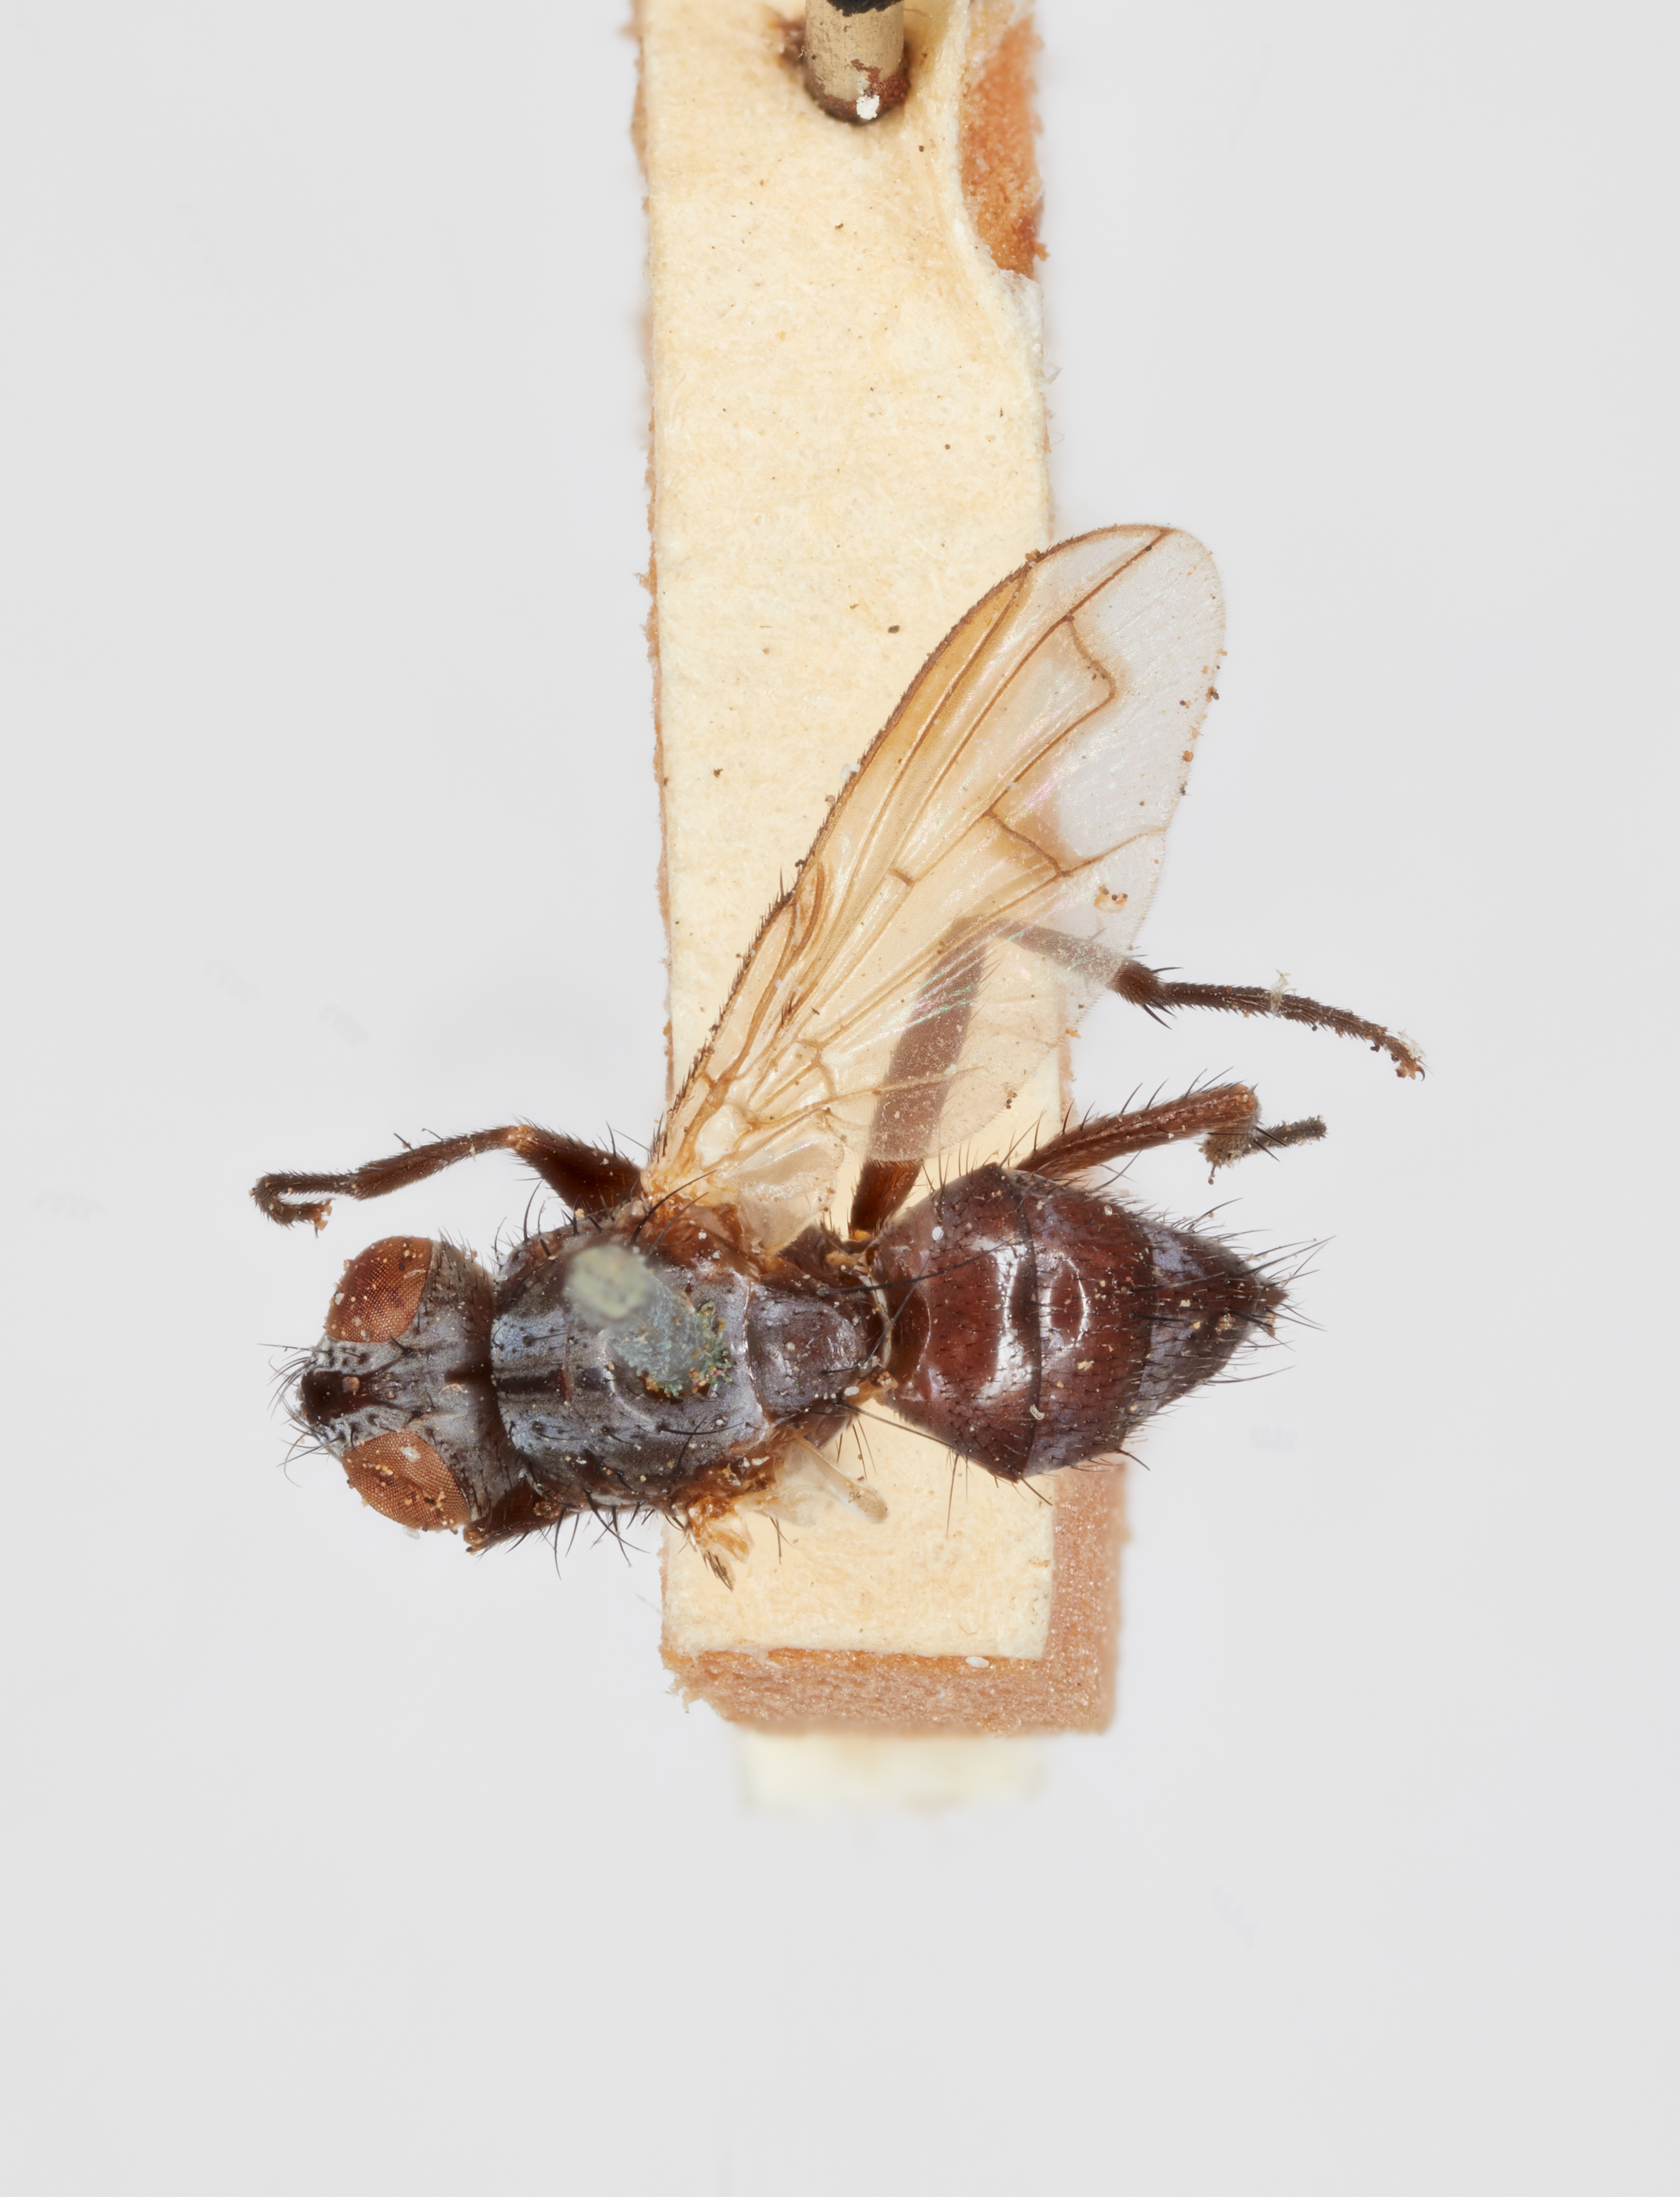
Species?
Eophyto ceylanica
